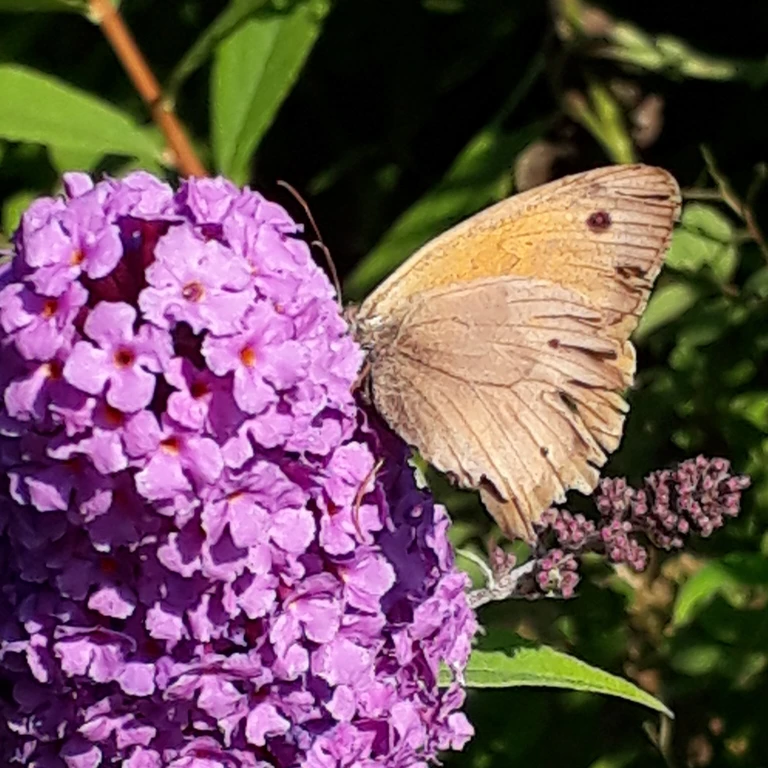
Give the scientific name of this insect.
Maniola jurtina
